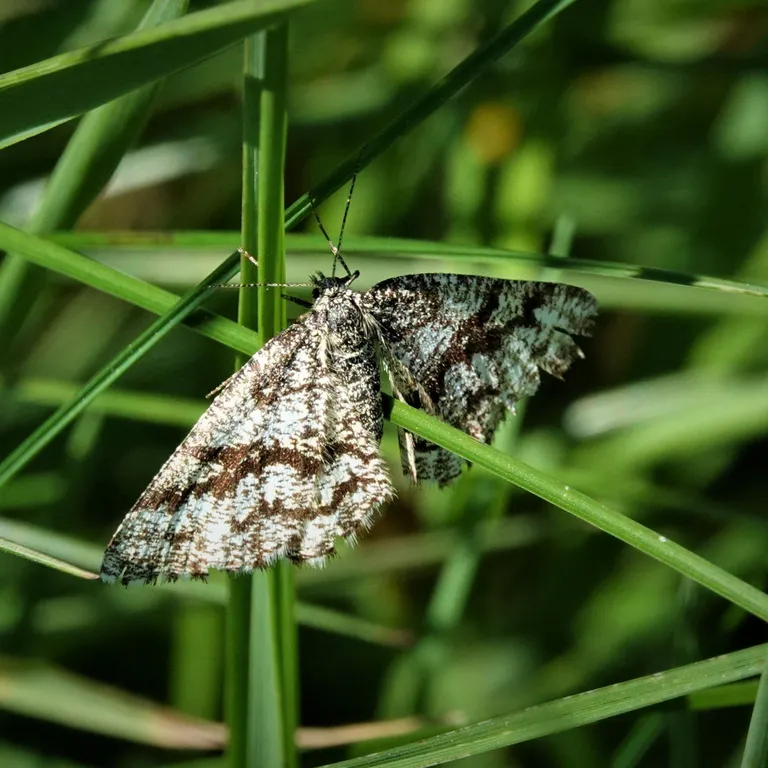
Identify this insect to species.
Ematurga atomaria
